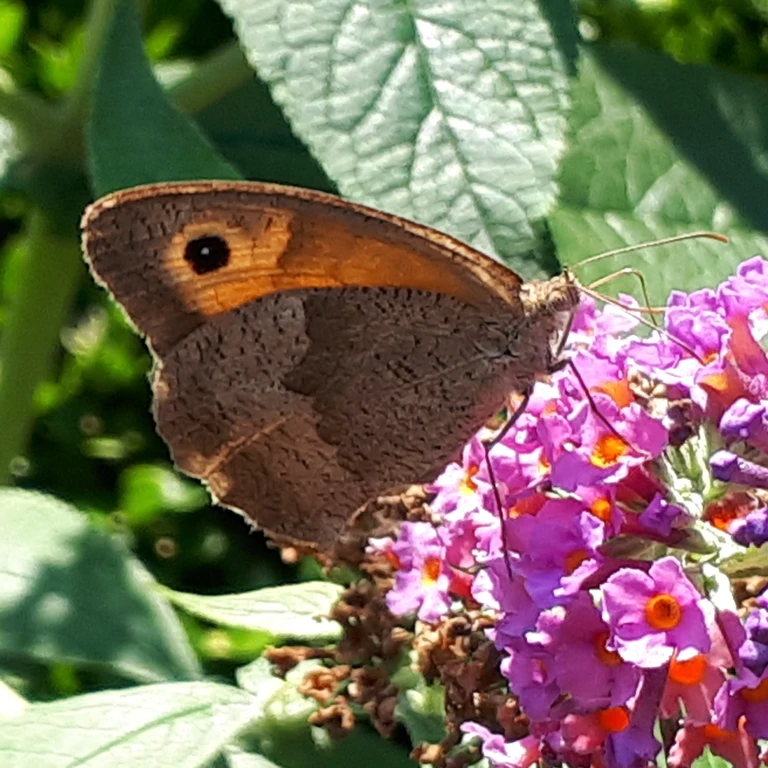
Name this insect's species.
Maniola jurtina
